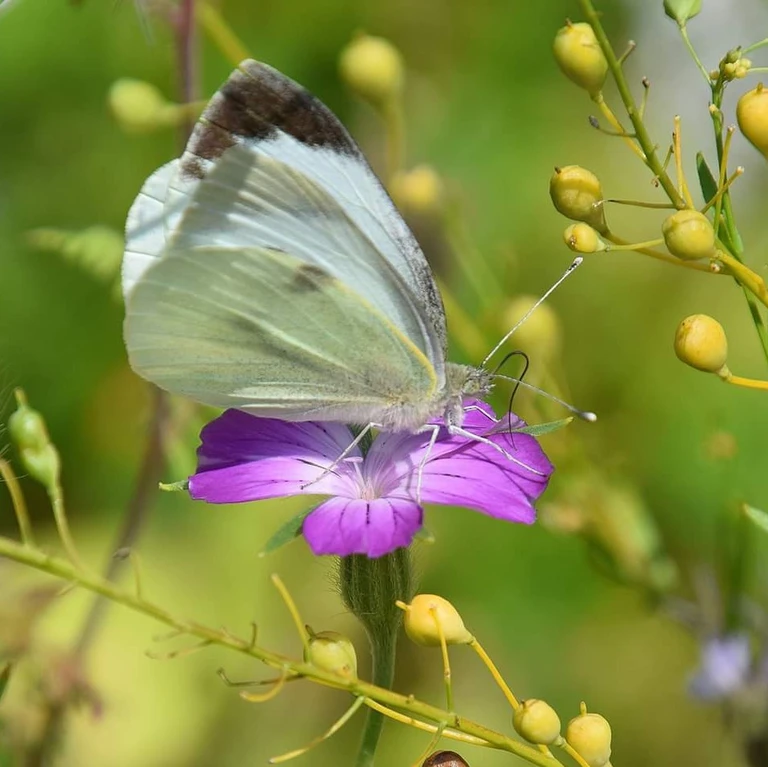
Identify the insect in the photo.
Pieris brassicae
